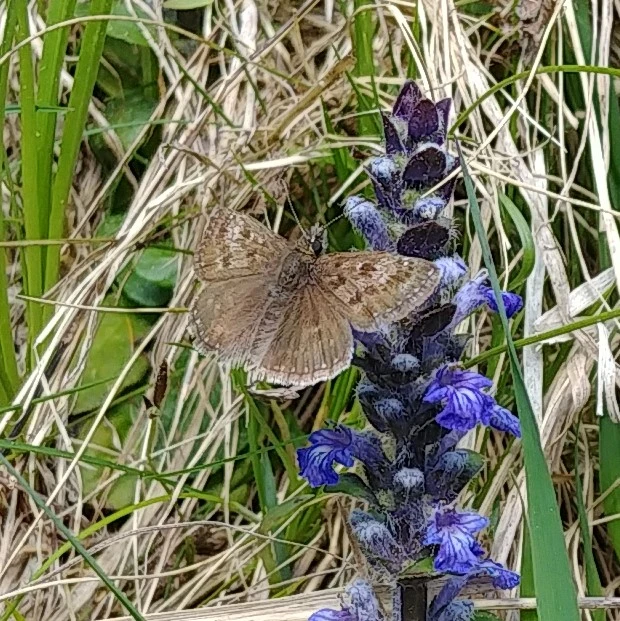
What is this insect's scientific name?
Erynnis tages
